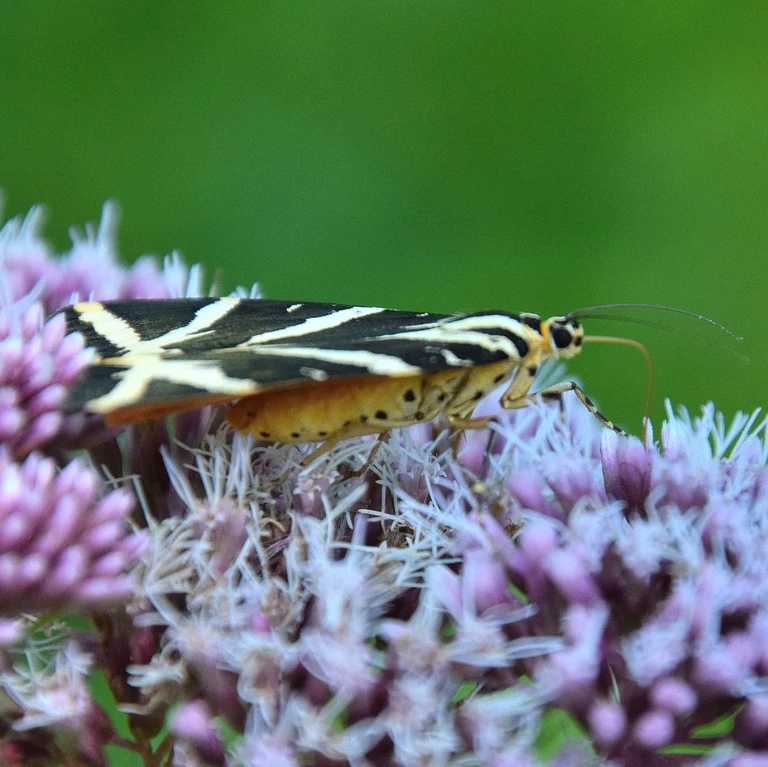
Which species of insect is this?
Euplagia quadripunctaria
